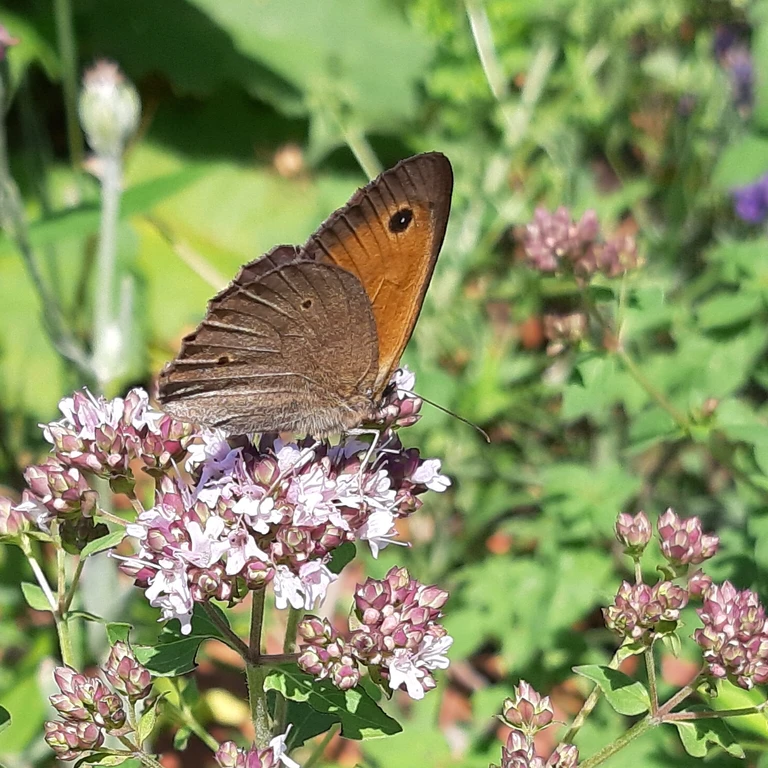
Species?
Maniola jurtina
